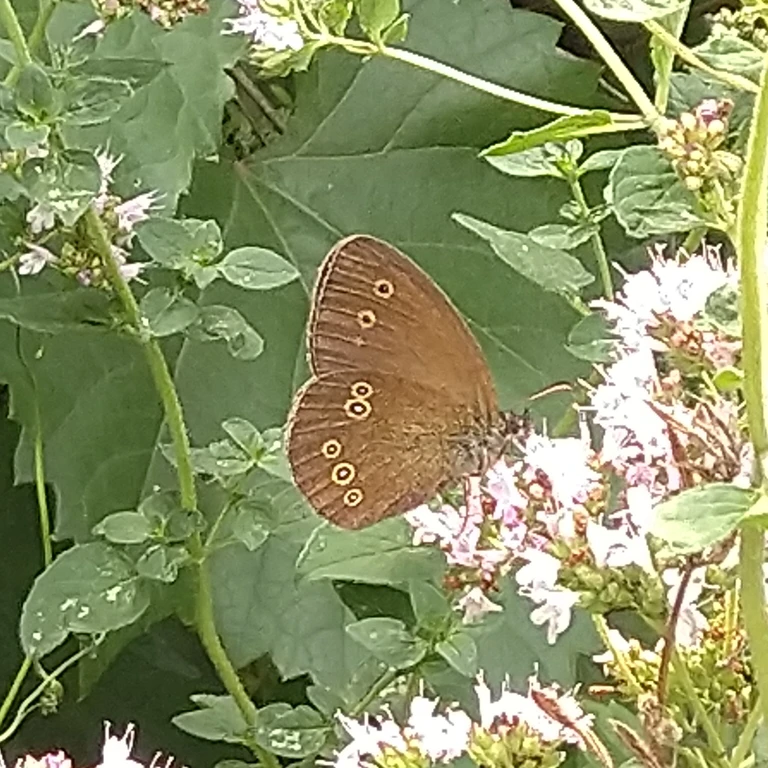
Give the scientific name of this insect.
Aphantopus hyperantus
